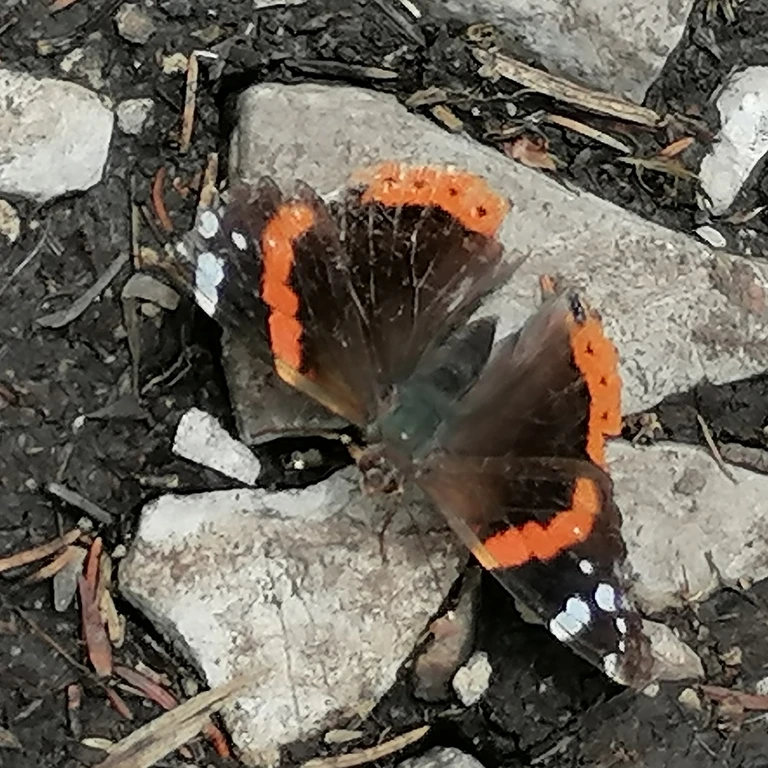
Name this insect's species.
Vanessa atalanta
